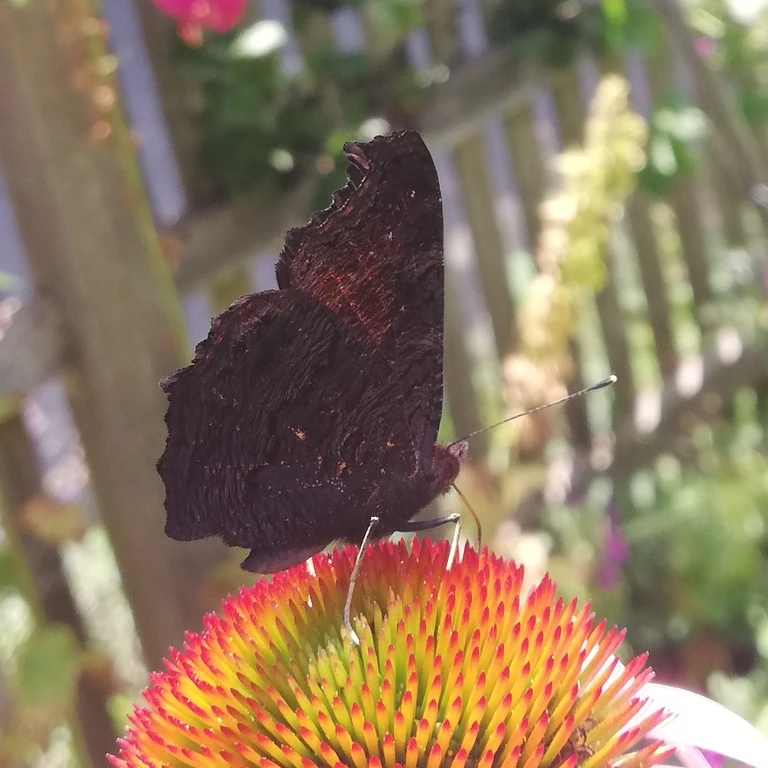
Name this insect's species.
Aglais io
